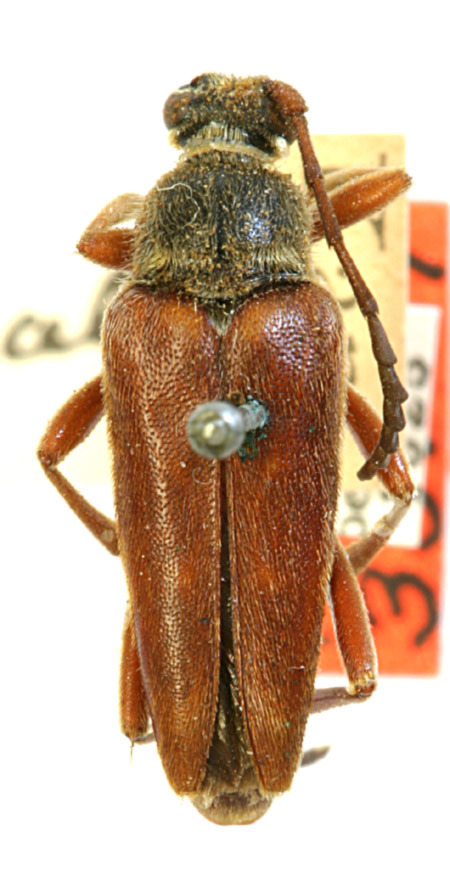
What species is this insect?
Typocerus caligans (also Typocerus confluens)
